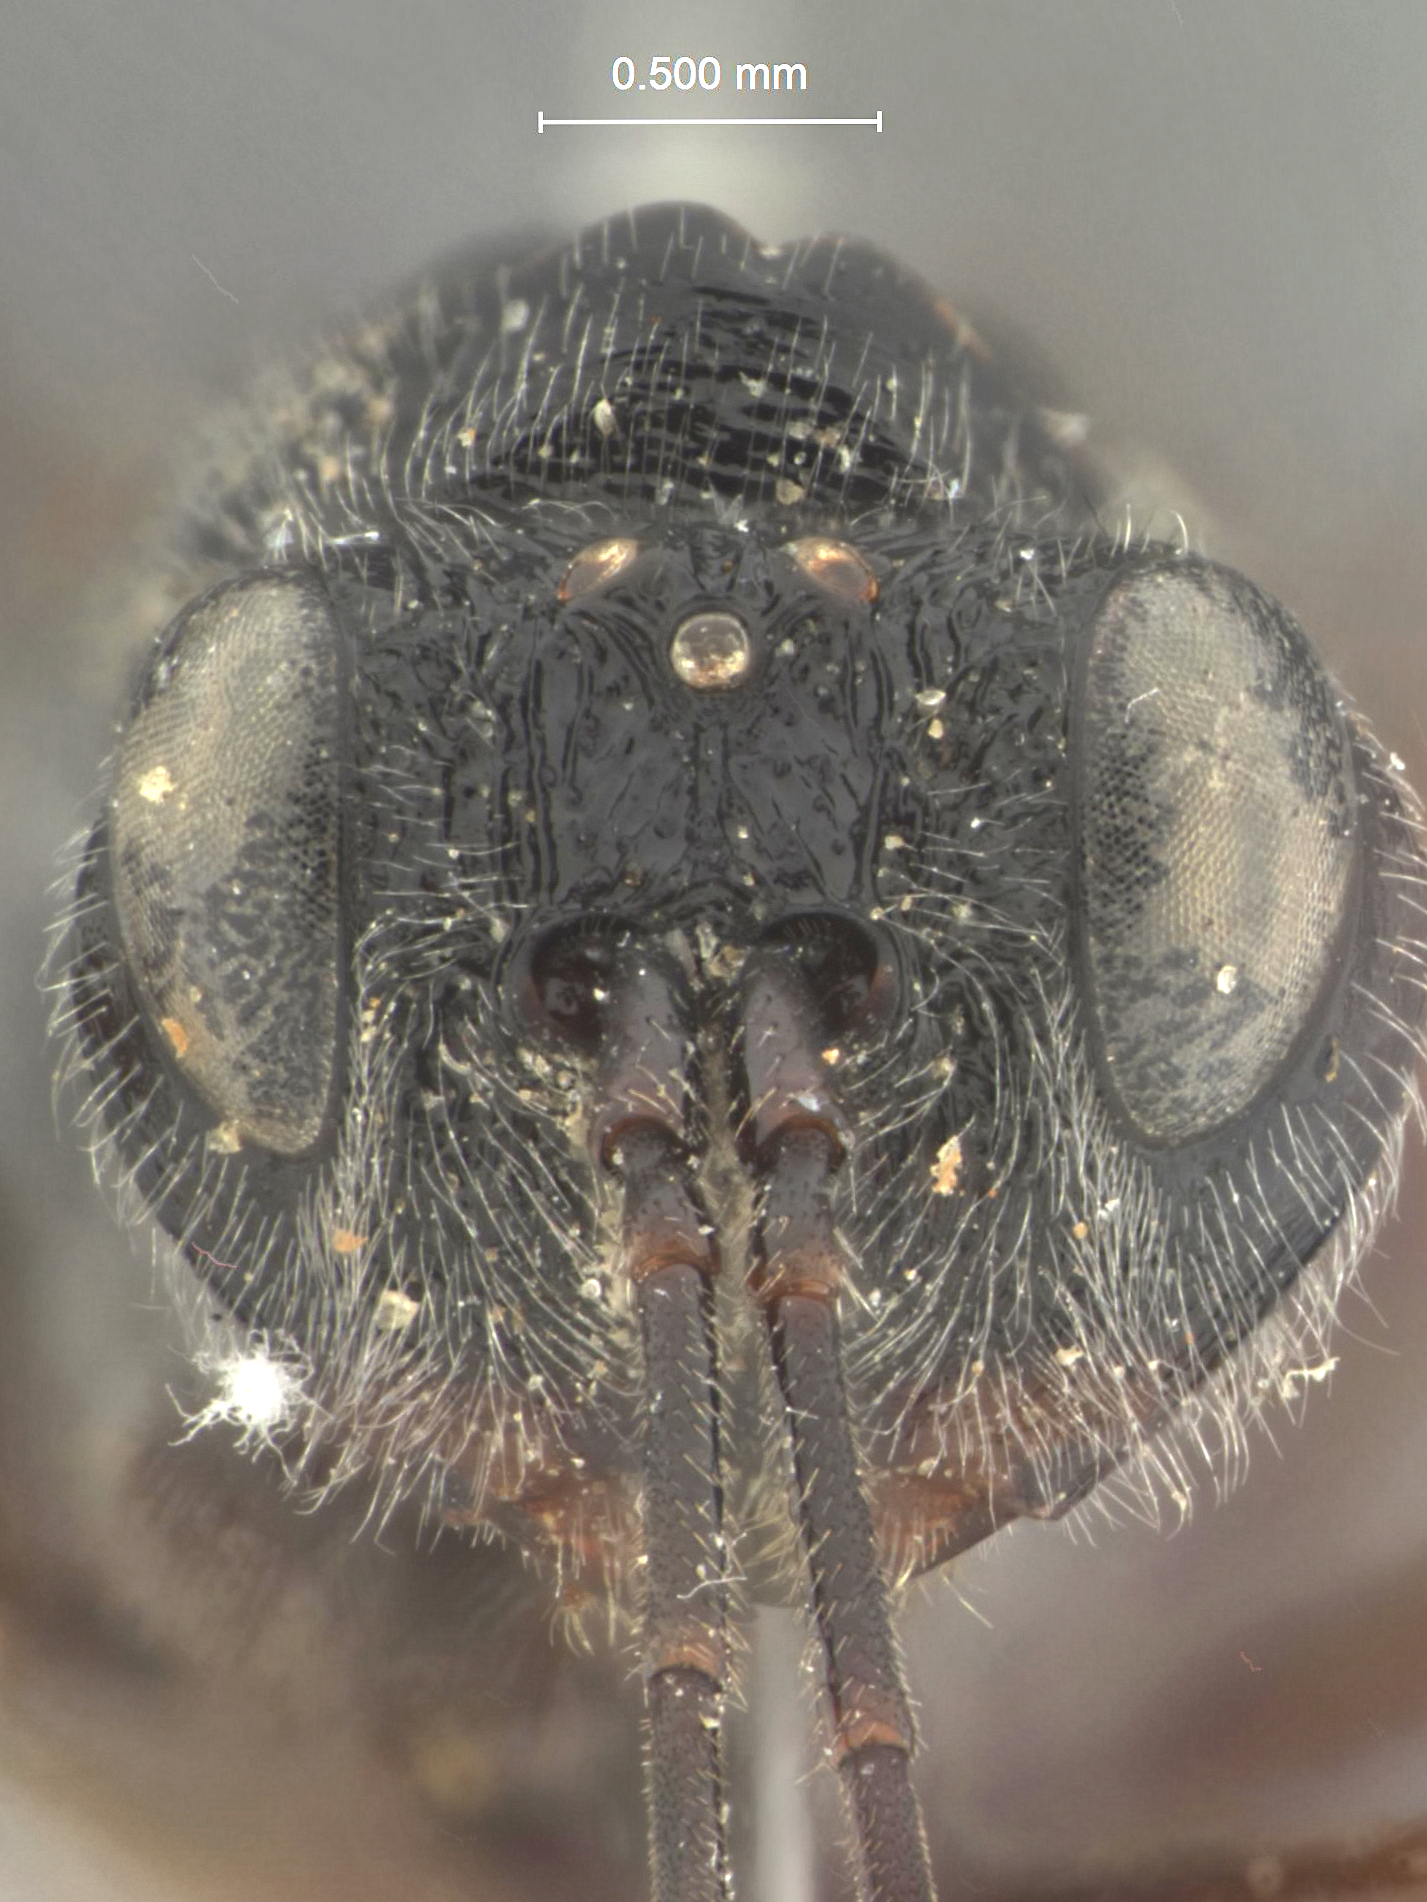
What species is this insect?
Ibalia kirki
